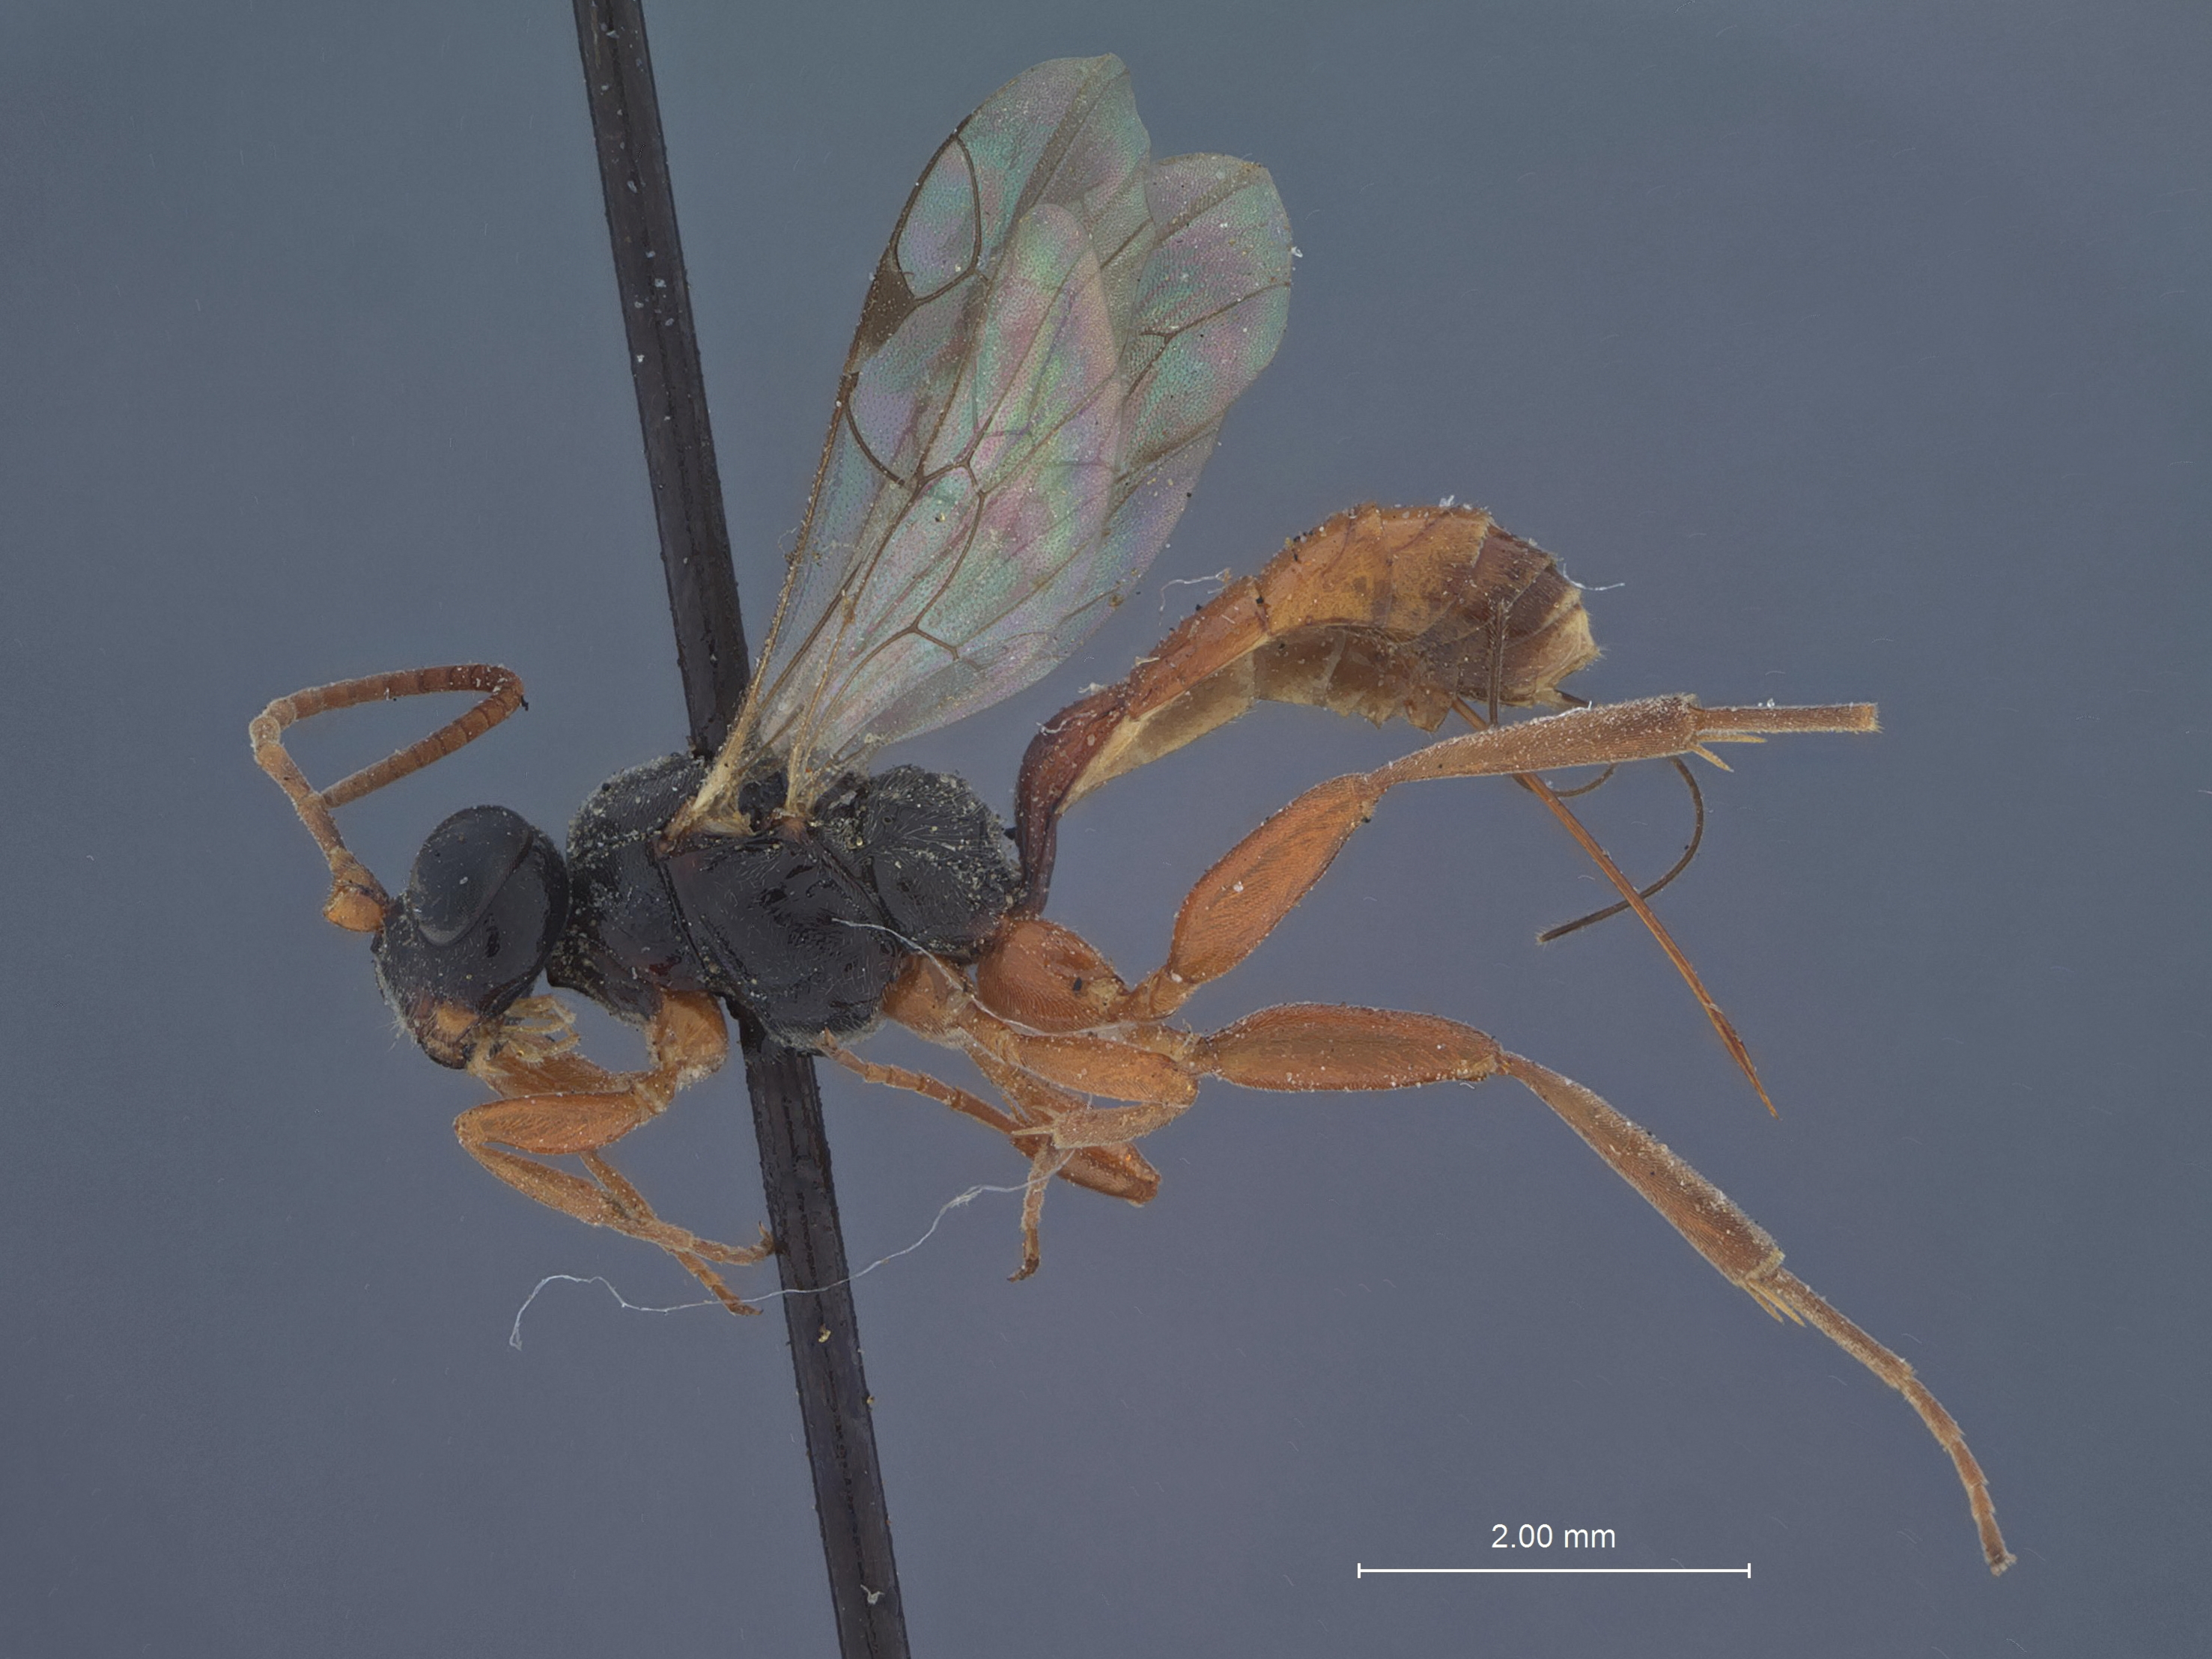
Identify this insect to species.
Phygadeuon neodiprioni
